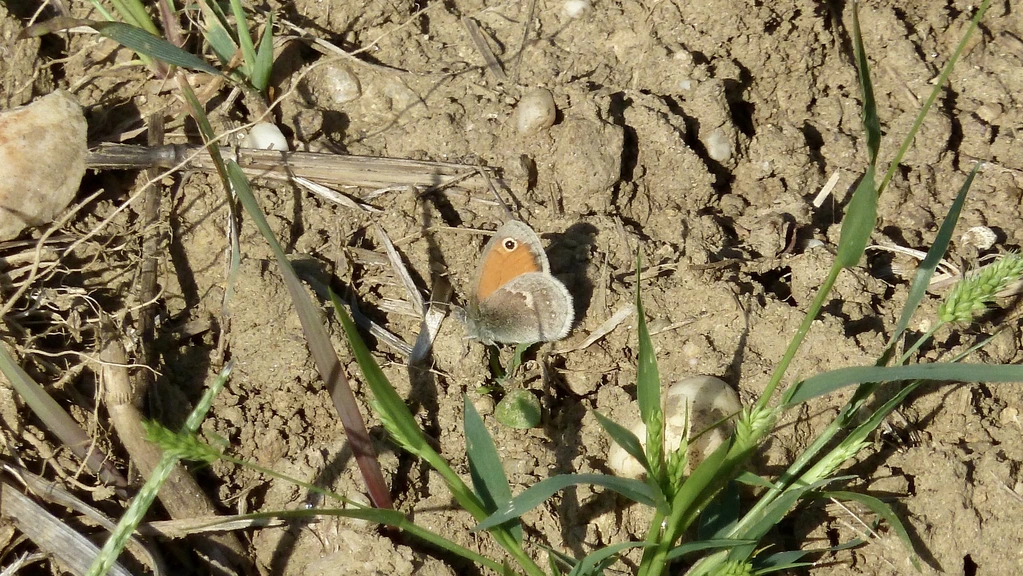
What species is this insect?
Coenonympha pamphilus
